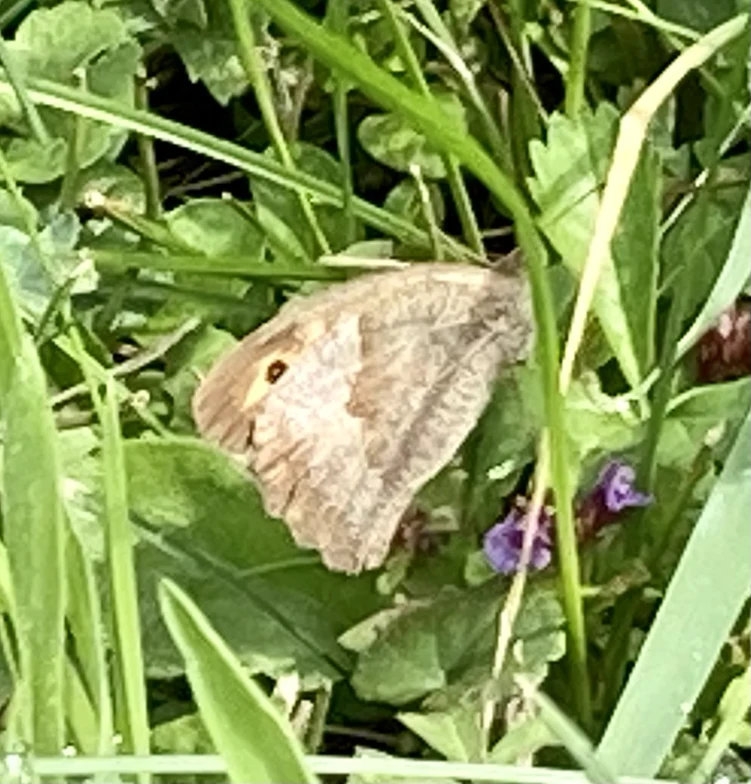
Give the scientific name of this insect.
Maniola jurtina
